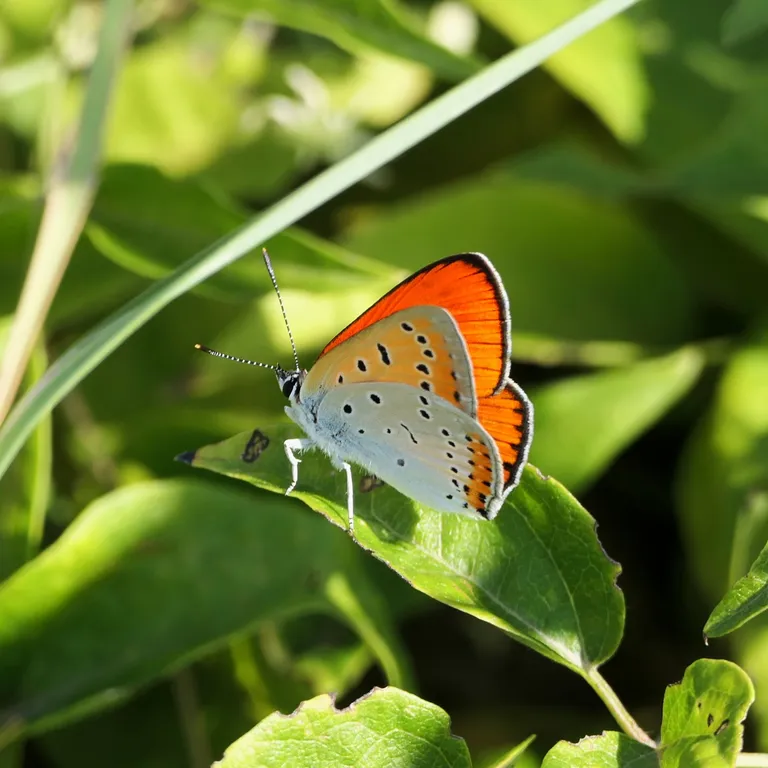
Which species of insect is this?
Lycaena dispar
